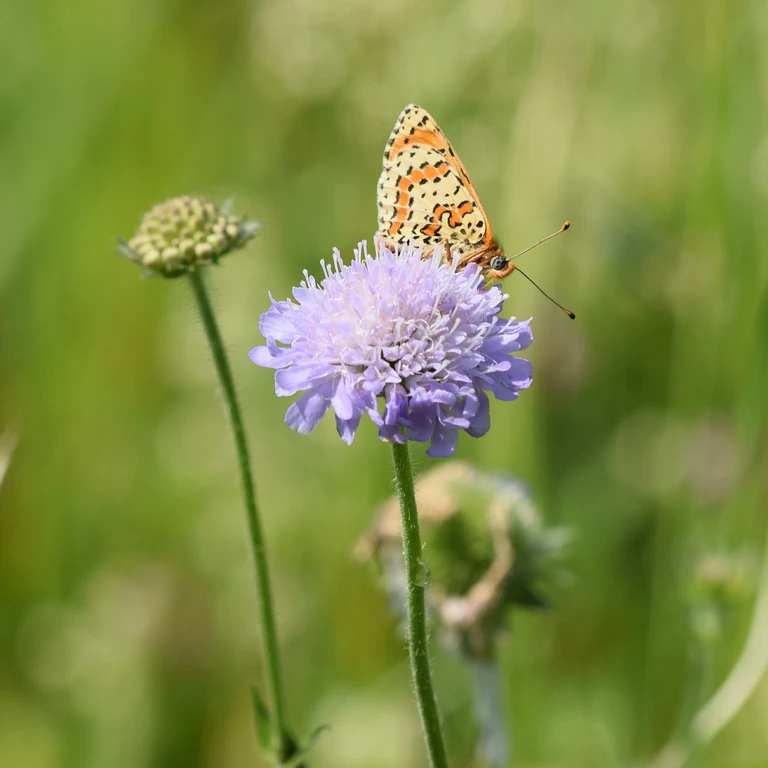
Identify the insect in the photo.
Melitaea didyma
